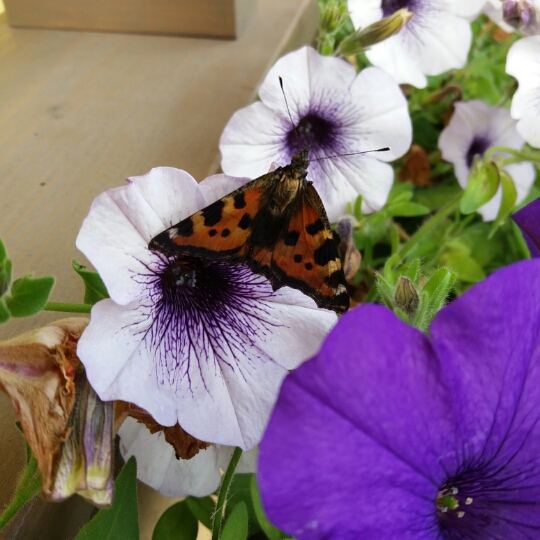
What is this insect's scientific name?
Aglais urticae
